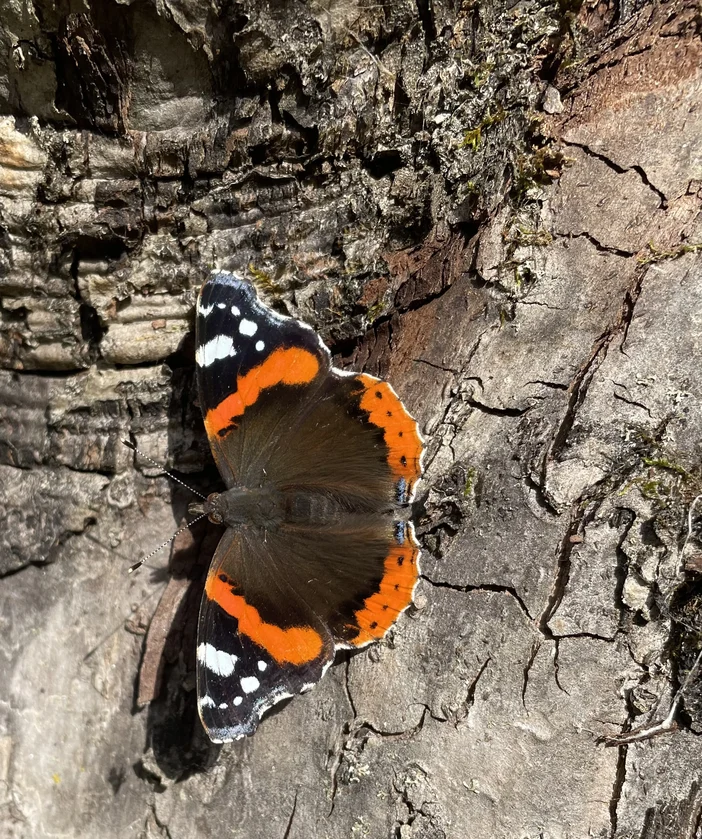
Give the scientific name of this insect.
Vanessa atalanta
